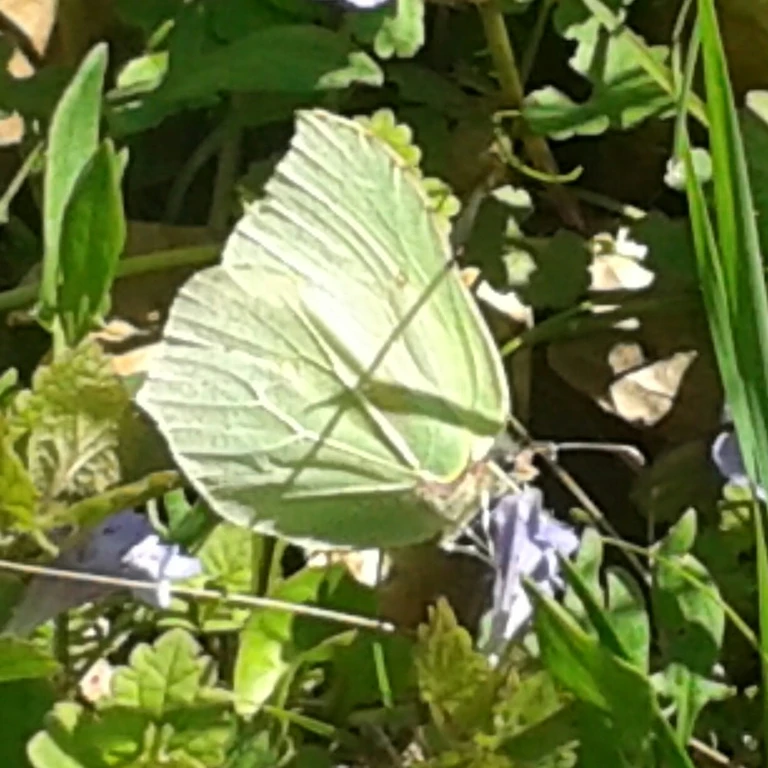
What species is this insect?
Gonepteryx rhamni
